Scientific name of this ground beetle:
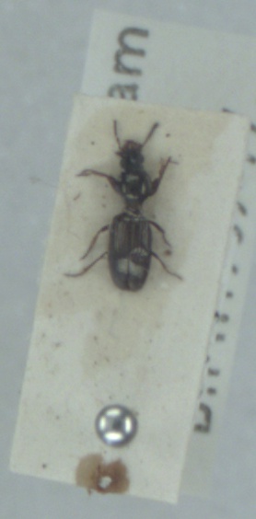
Dyschirius impunctipennis
